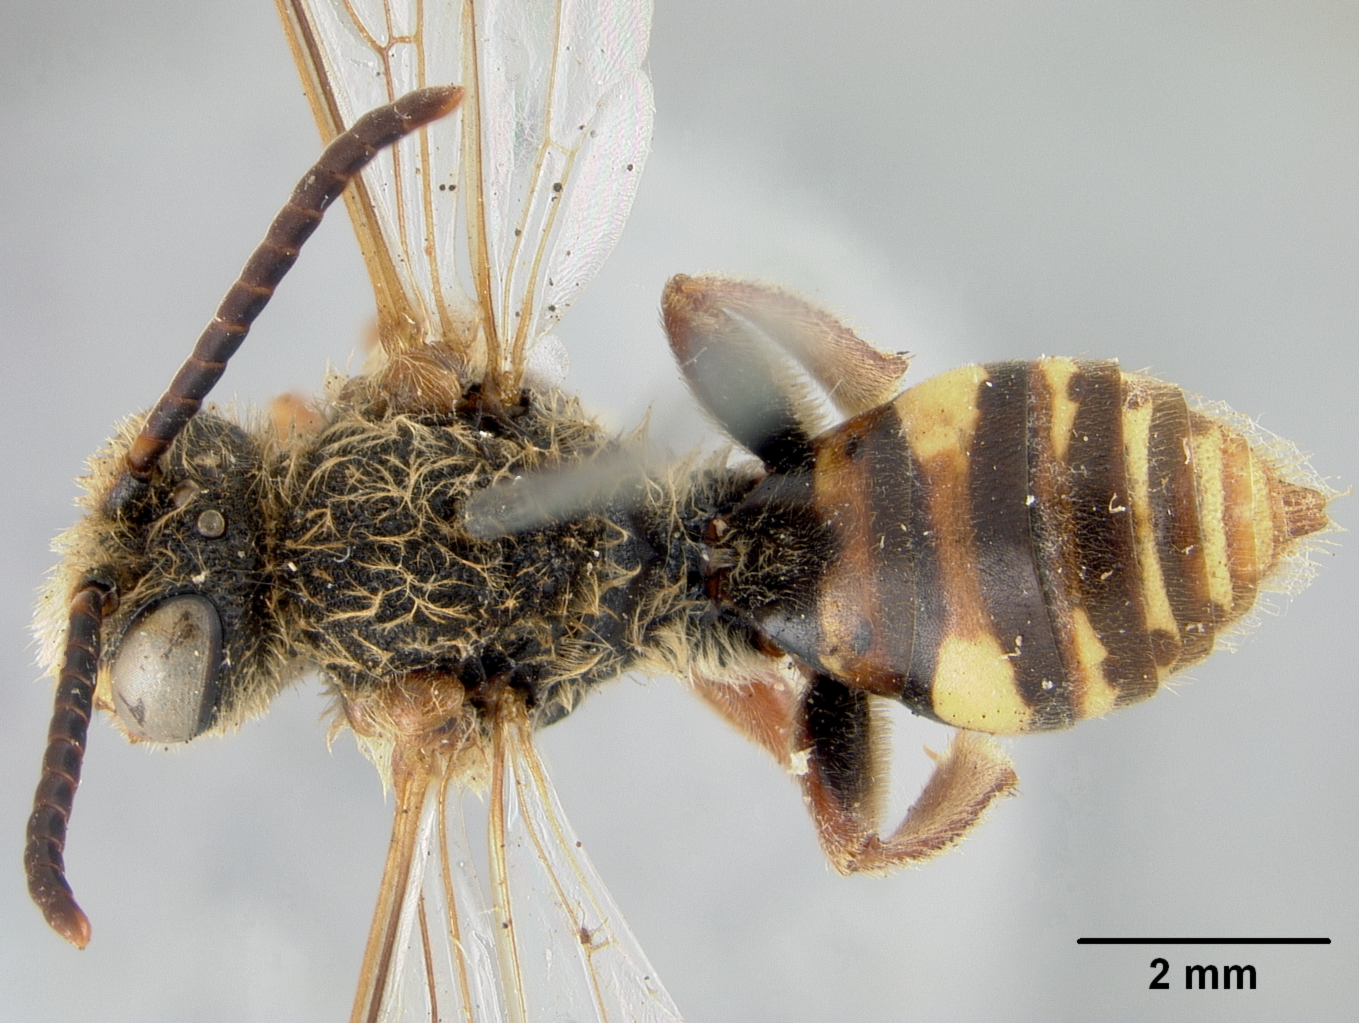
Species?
Nomada calloptera
